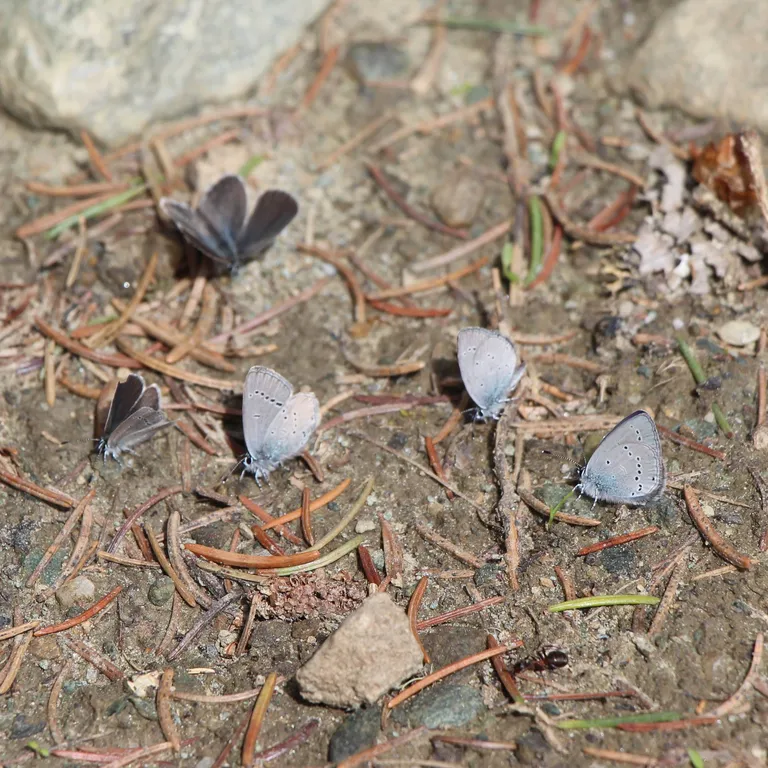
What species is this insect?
Cupido minimus
